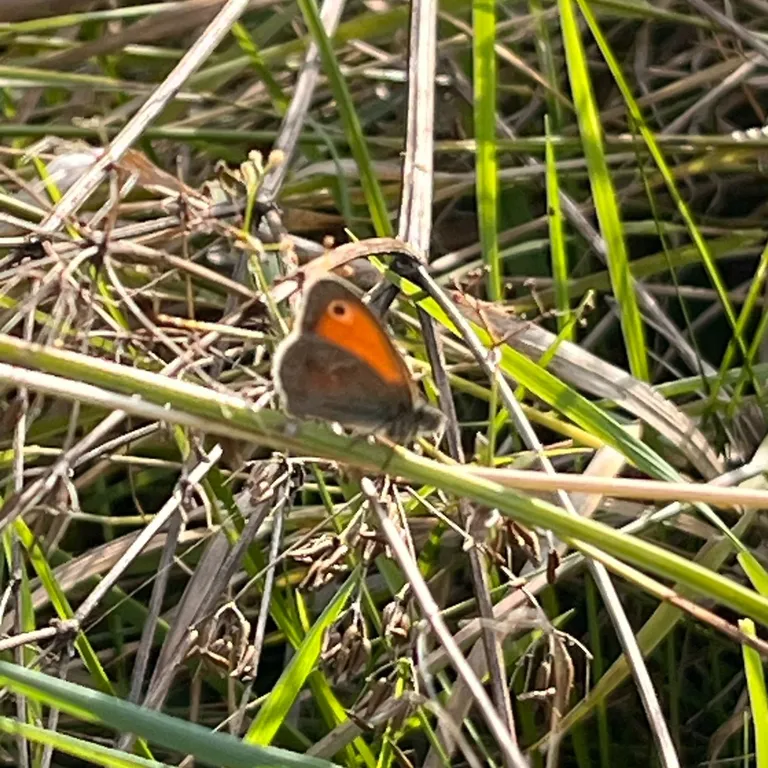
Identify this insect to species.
Coenonympha pamphilus
